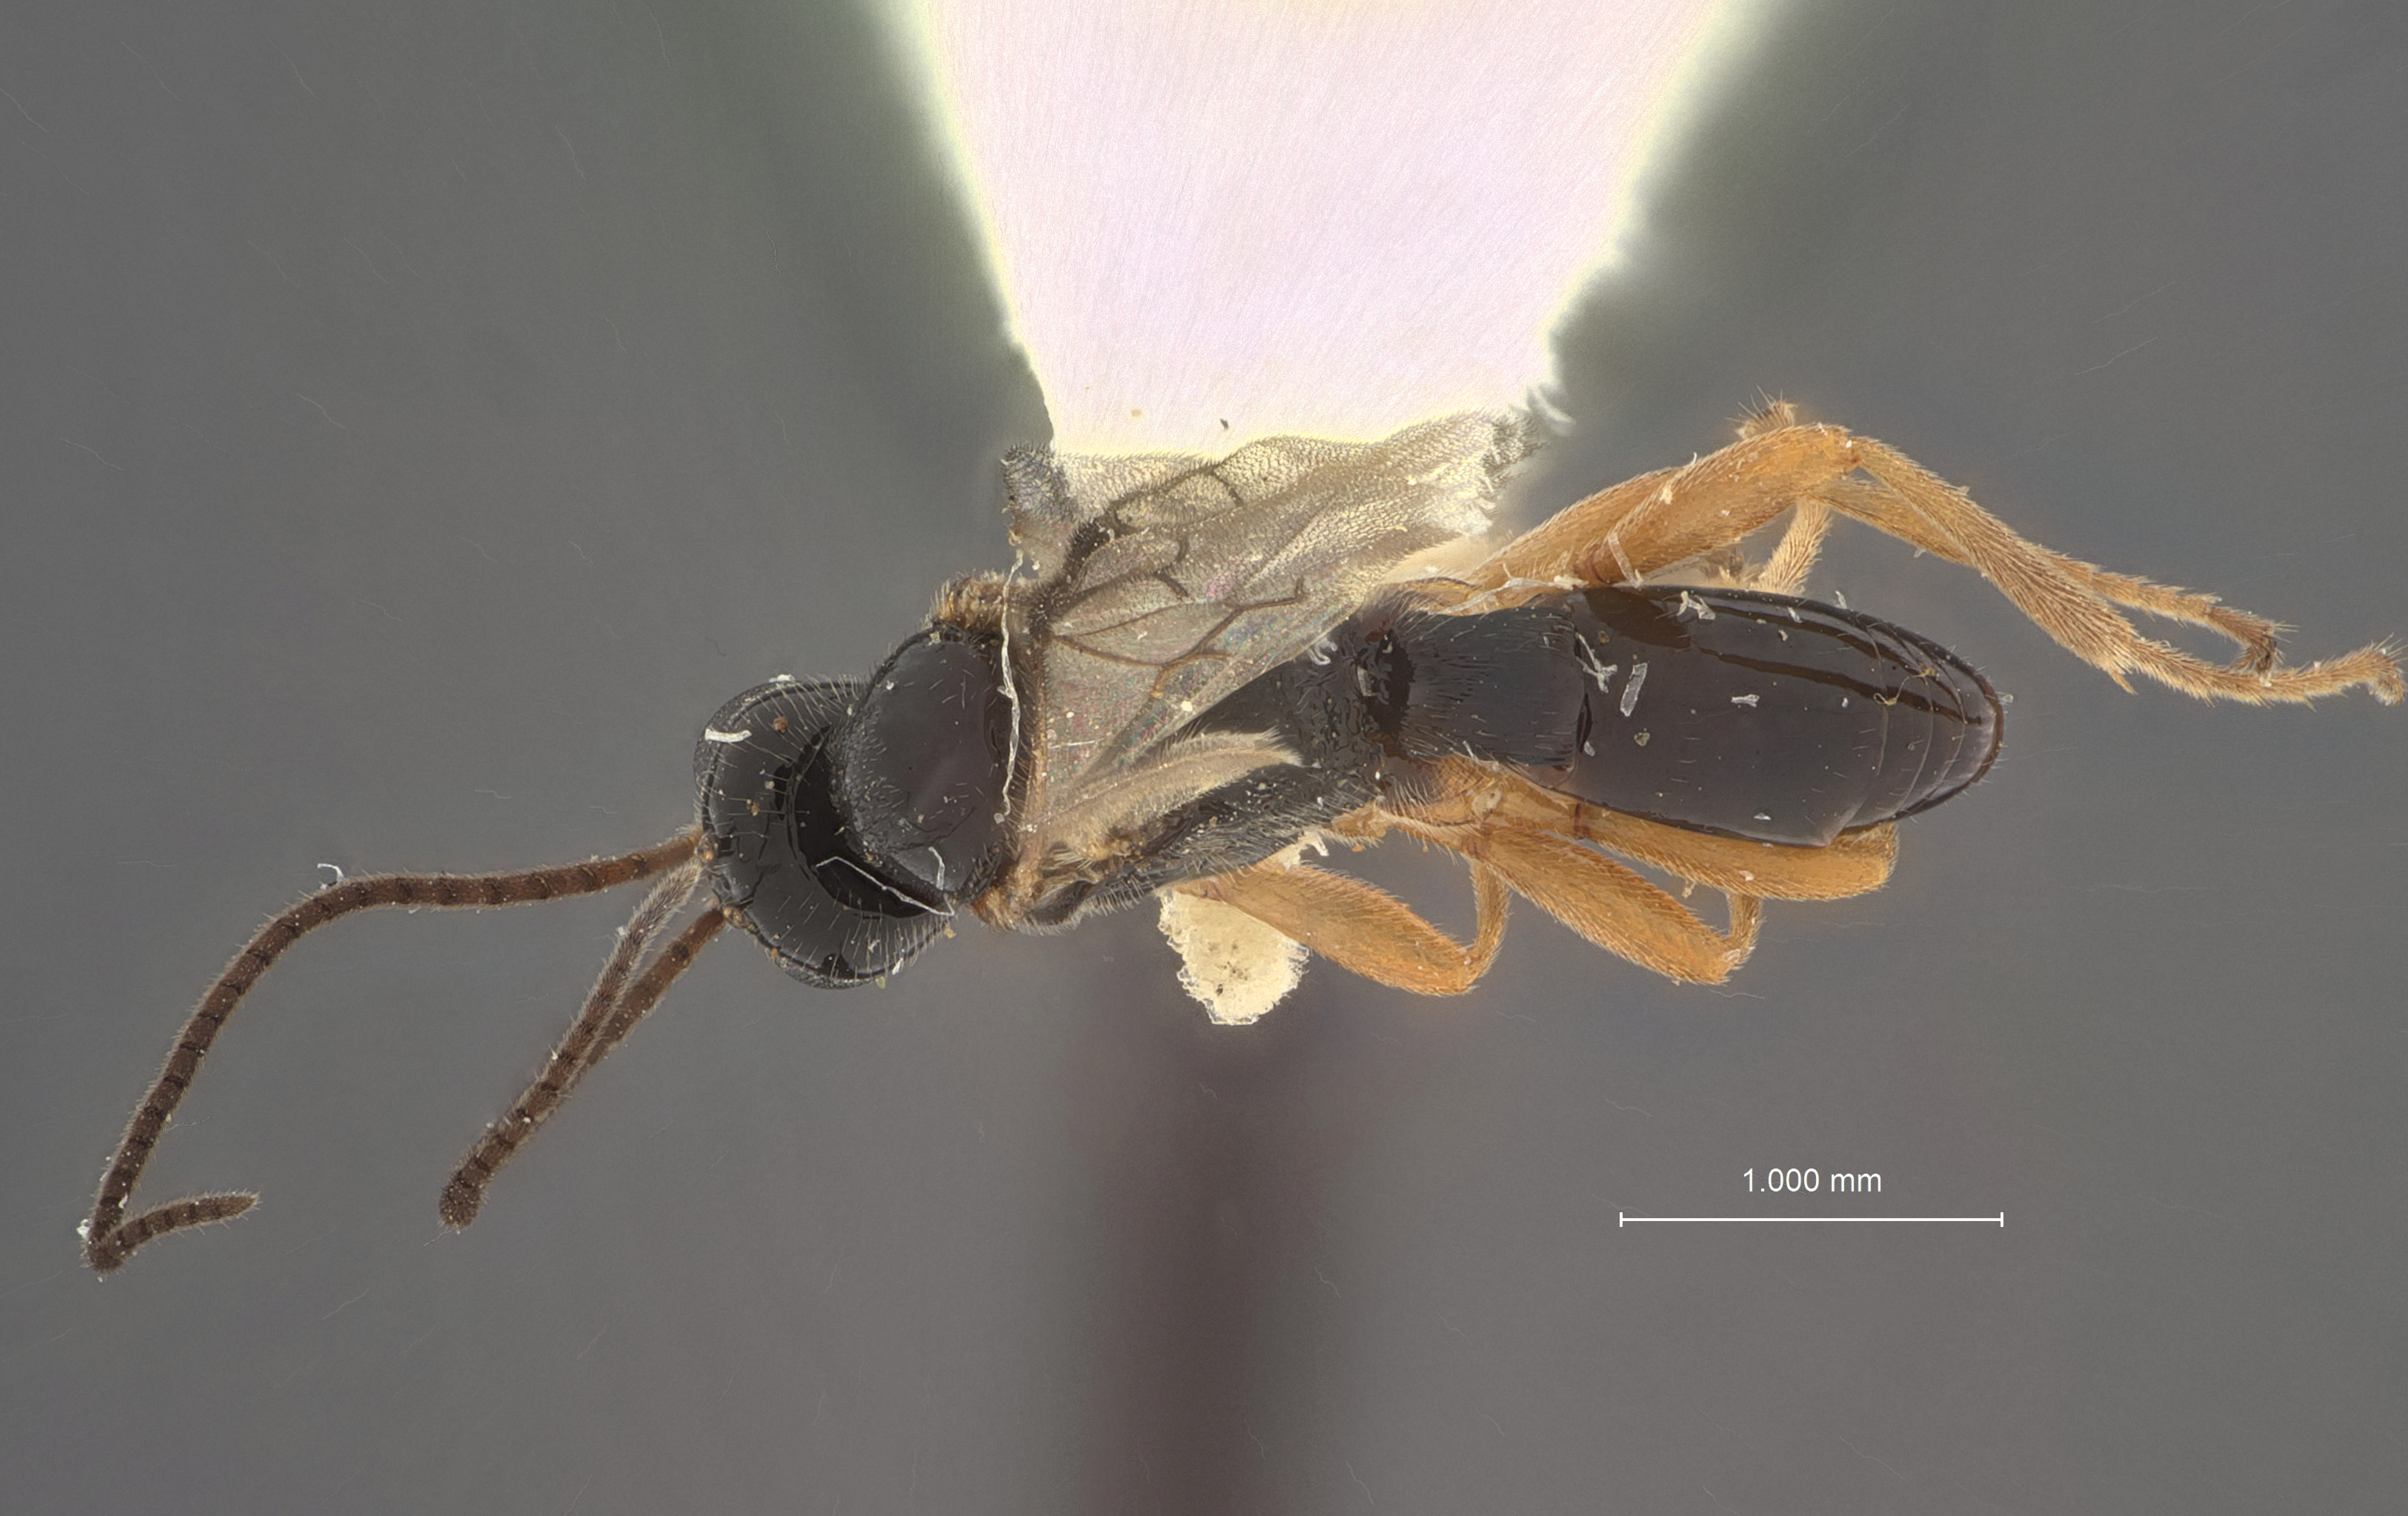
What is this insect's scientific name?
Centistes epicaeri
